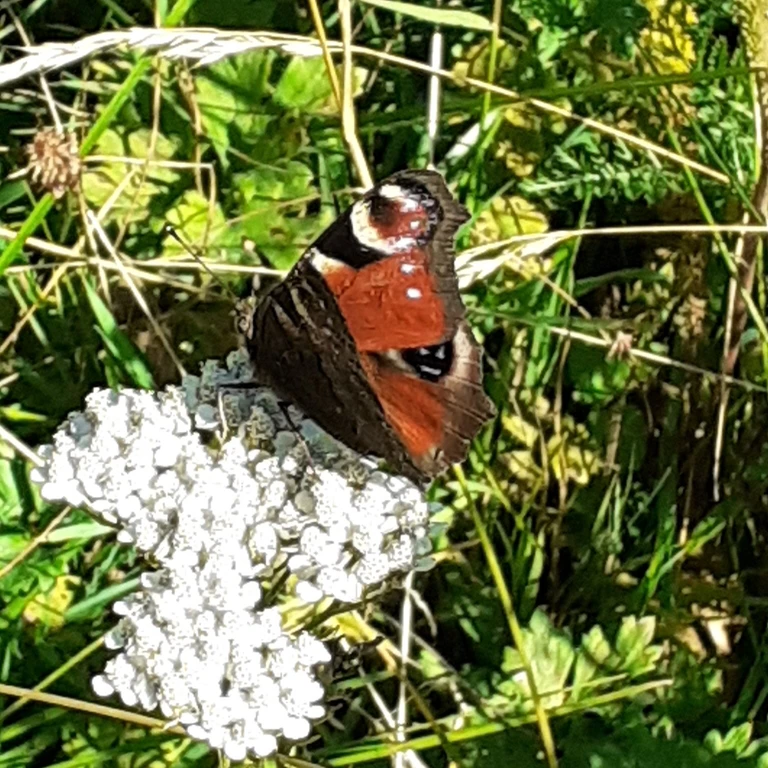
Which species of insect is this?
Aglais io
